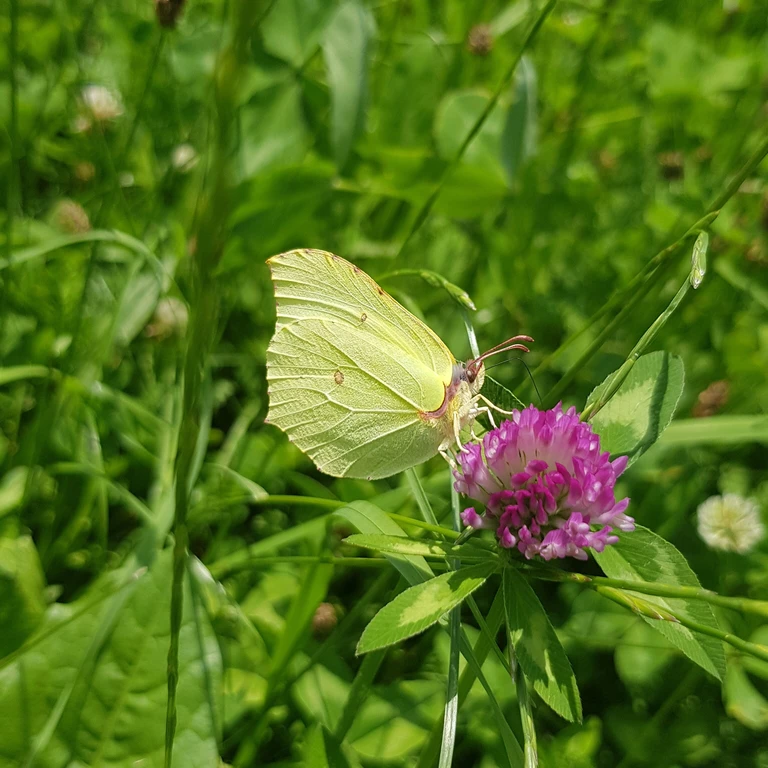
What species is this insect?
Gonepteryx rhamni
